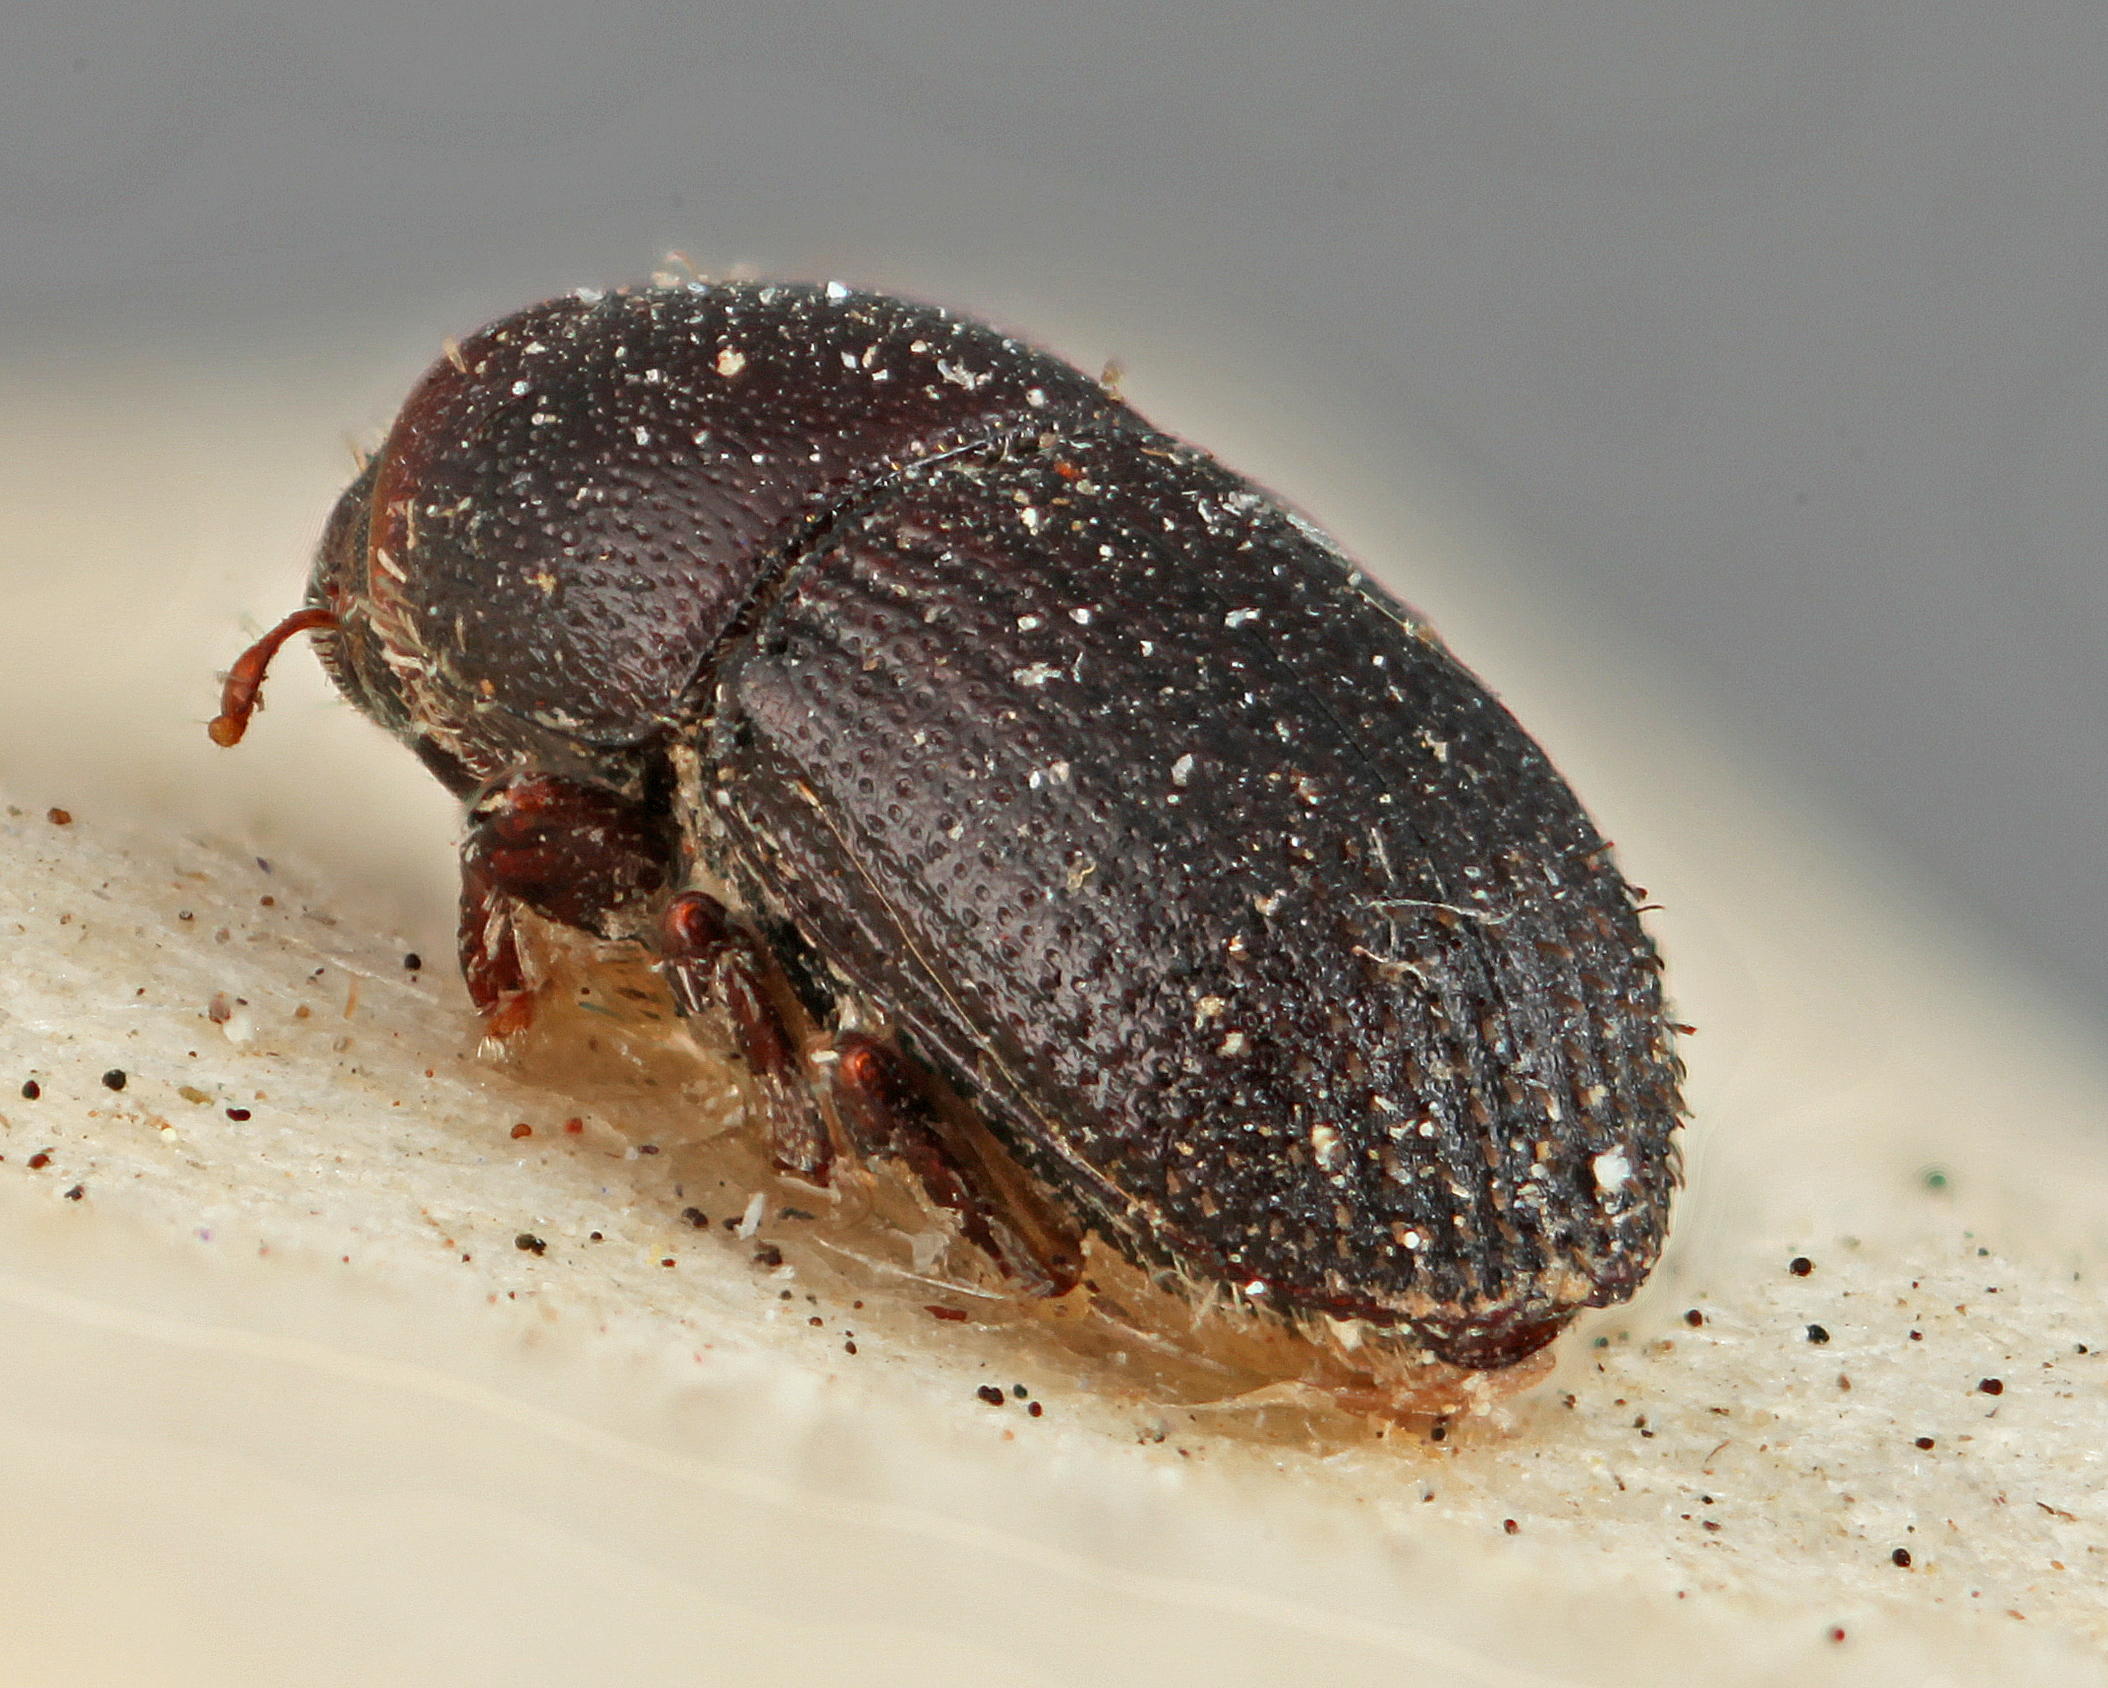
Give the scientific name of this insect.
Loganius rugulosus
